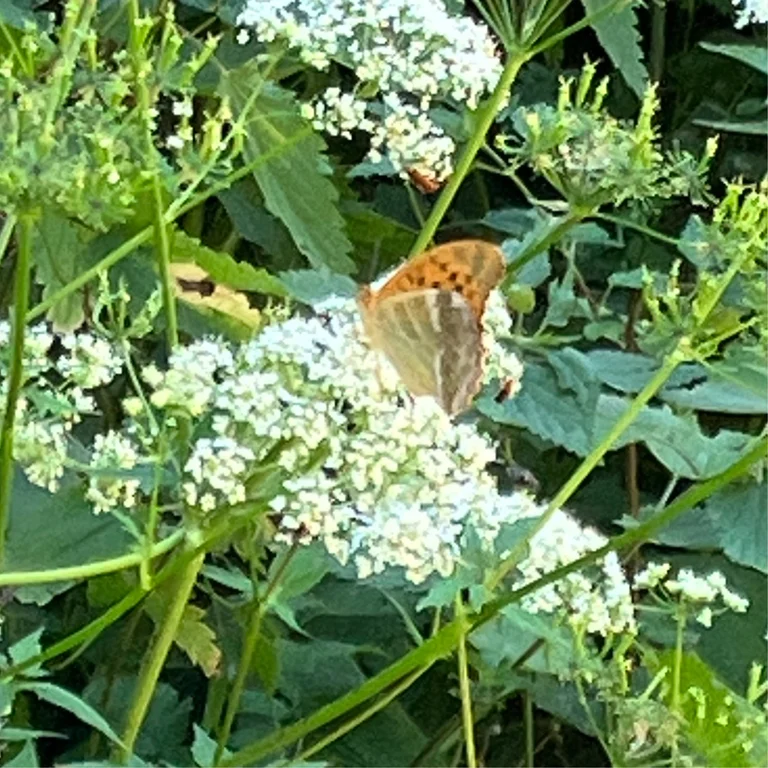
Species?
Argynnis paphia
